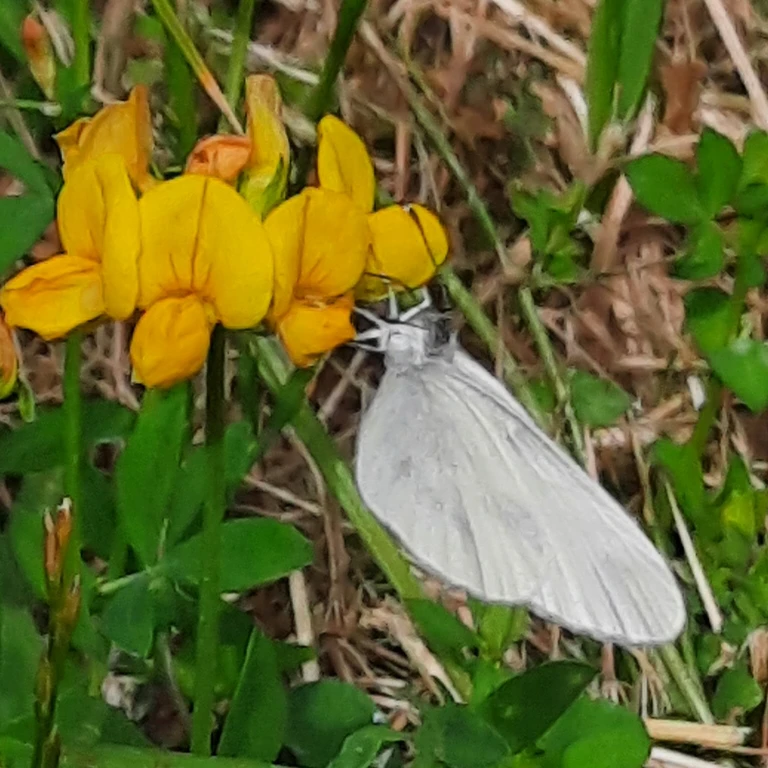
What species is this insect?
Leptidea sinapis/juvernica
